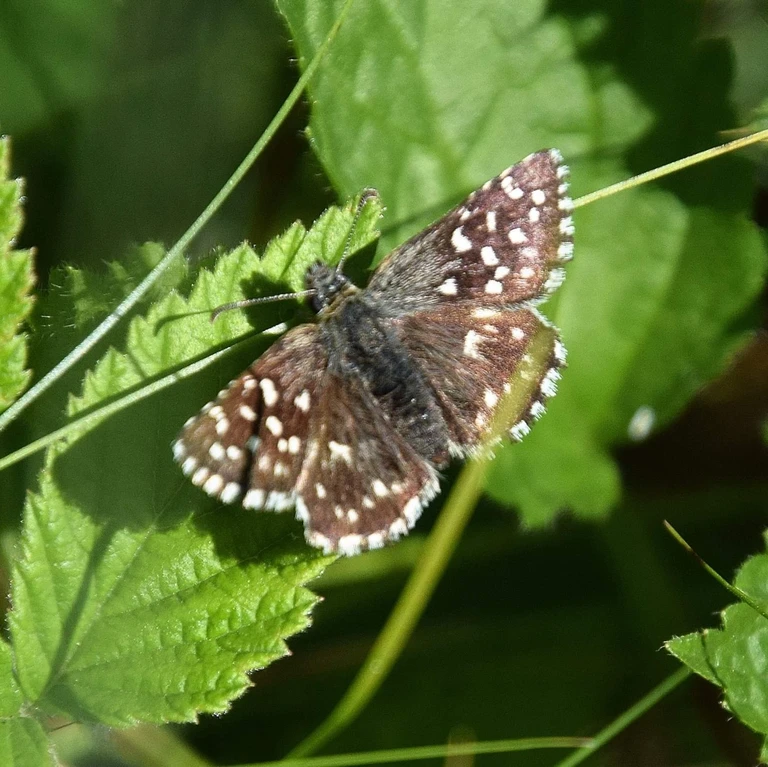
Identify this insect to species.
Pyrgus malvae
